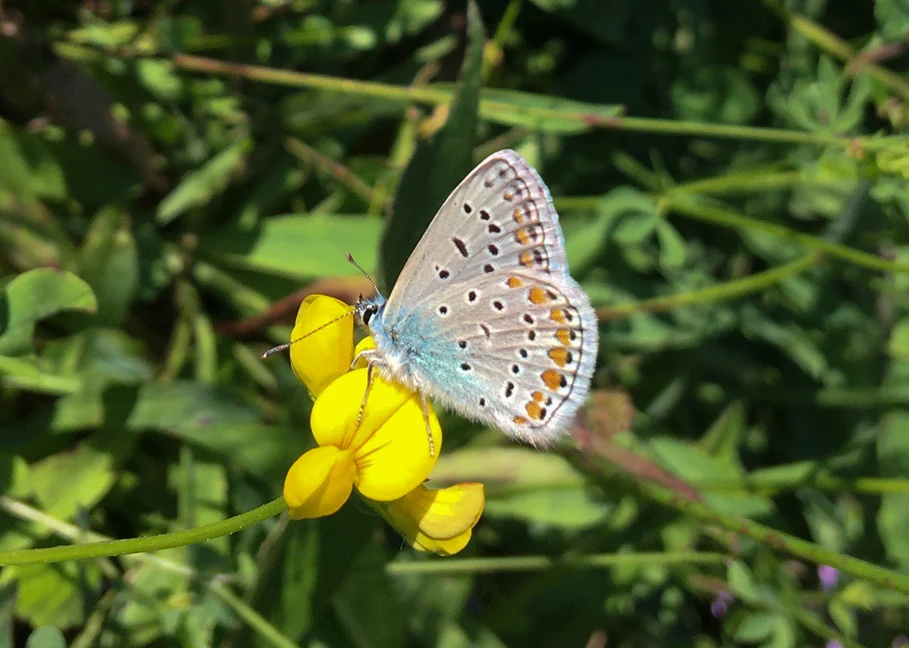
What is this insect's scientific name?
Polyommatus icarus
